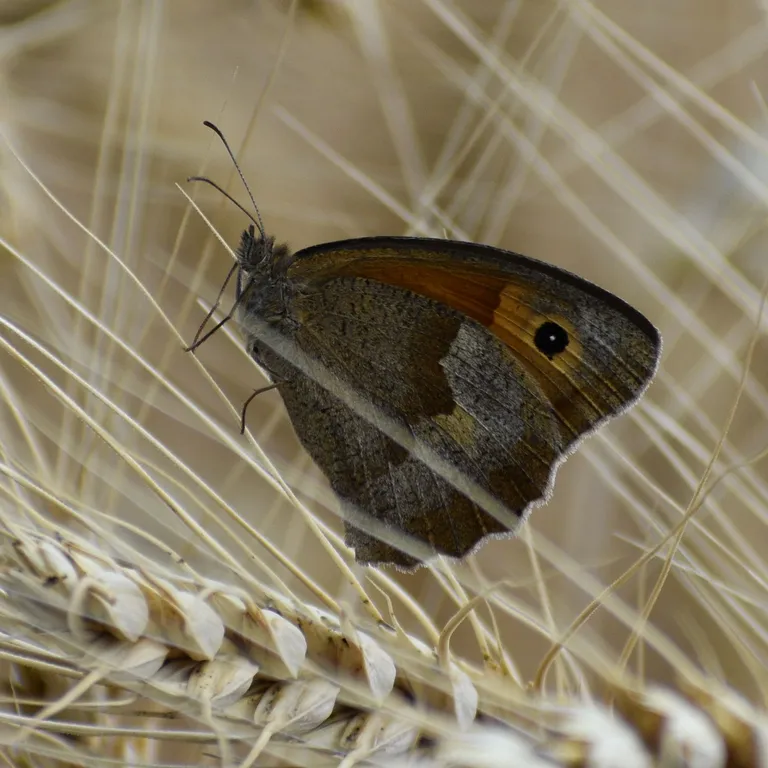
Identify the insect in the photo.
Maniola jurtina
